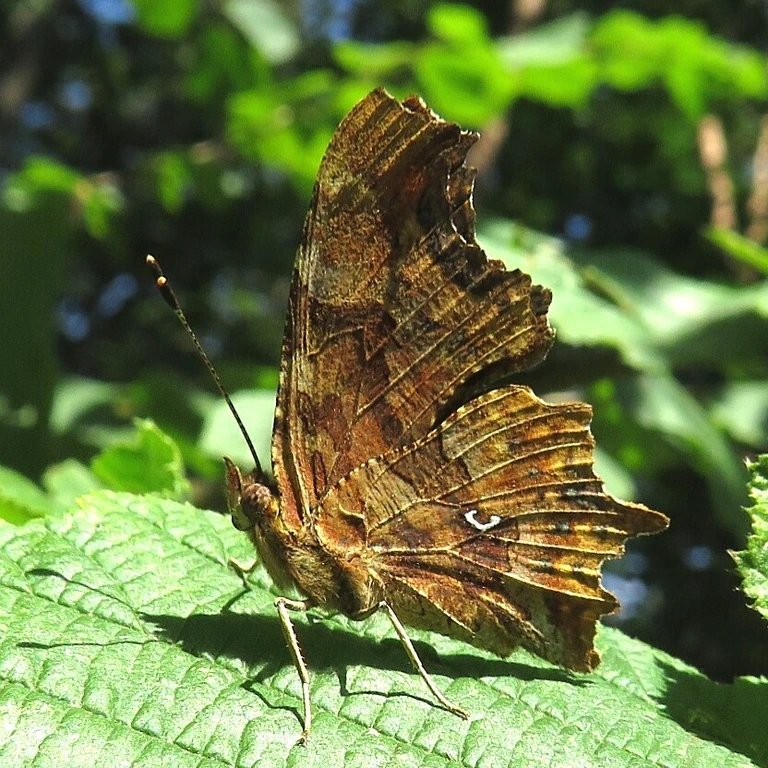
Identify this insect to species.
Polygonia c-album
